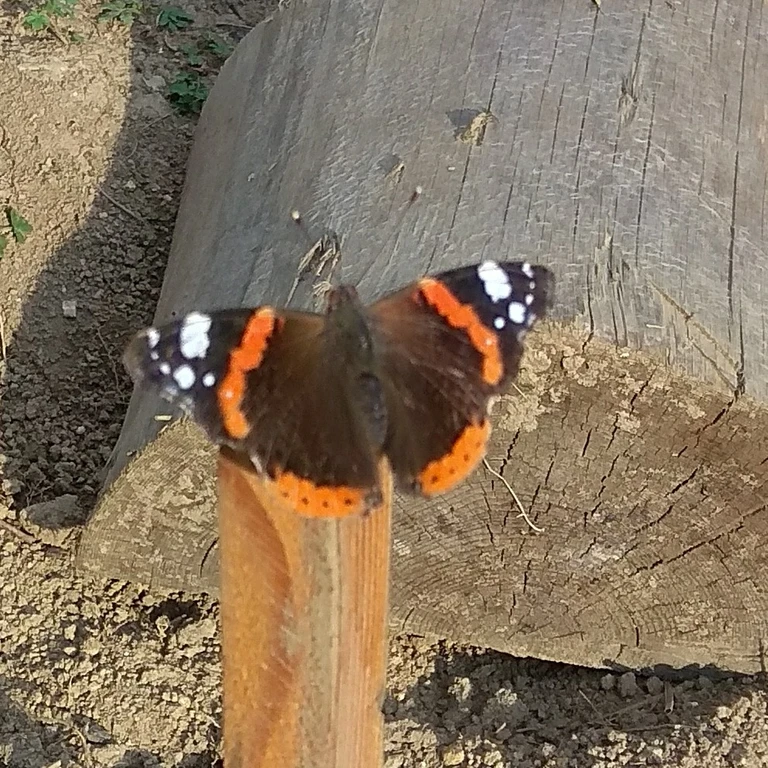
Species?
Vanessa atalanta
